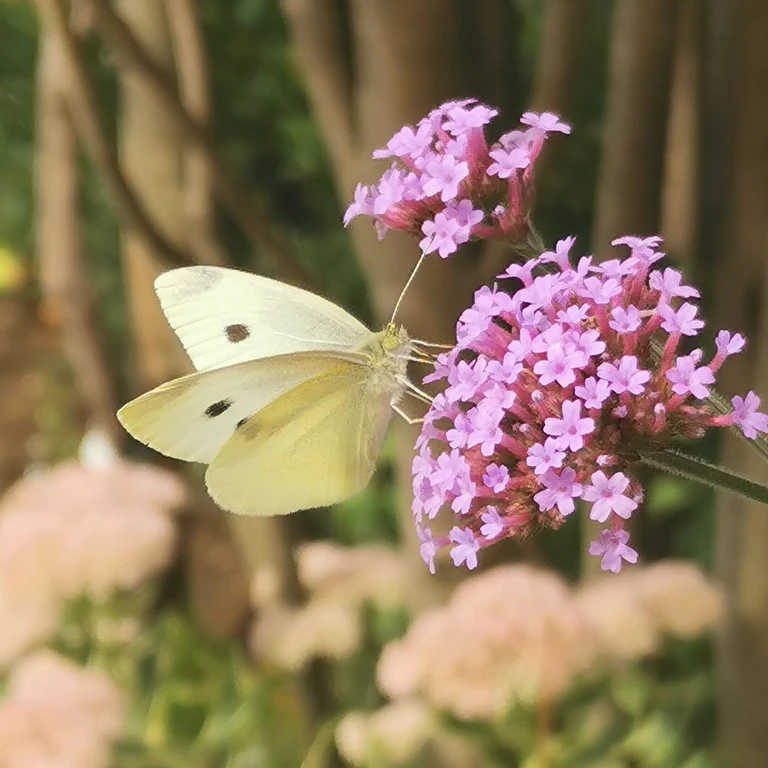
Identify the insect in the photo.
Pieris rapae
